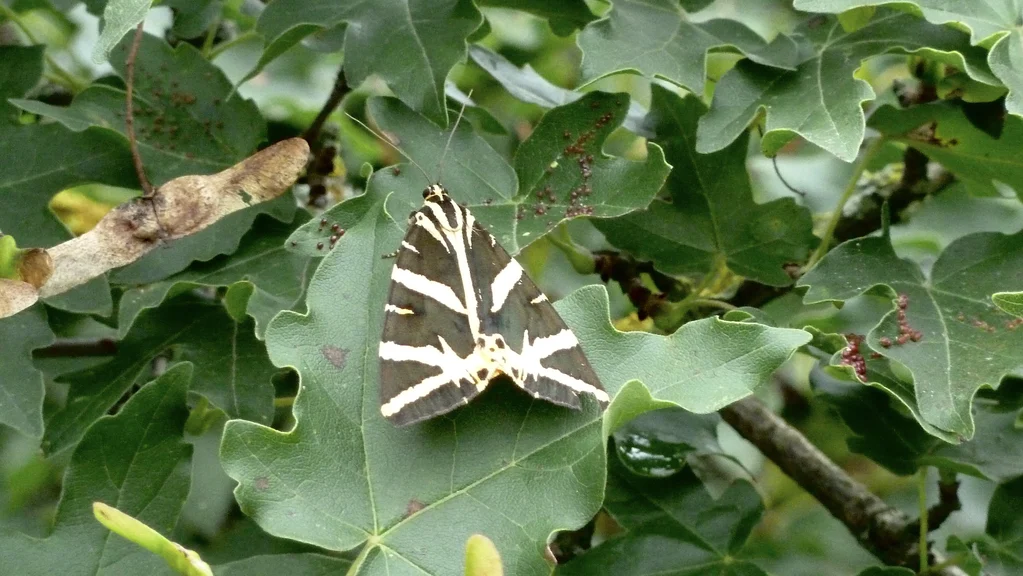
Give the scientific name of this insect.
Euplagia quadripunctaria
